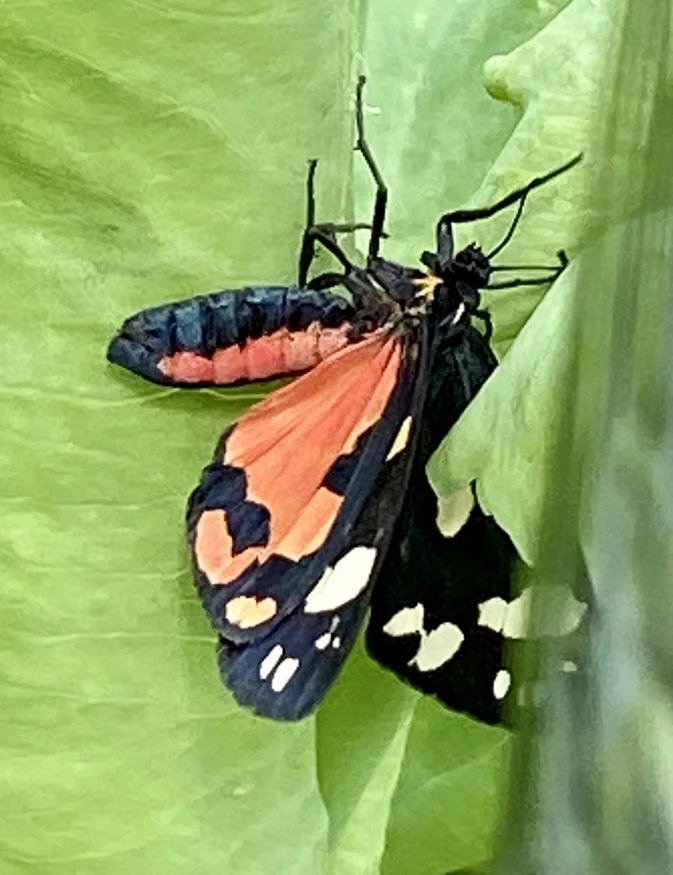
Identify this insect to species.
Callimorpha dominula
